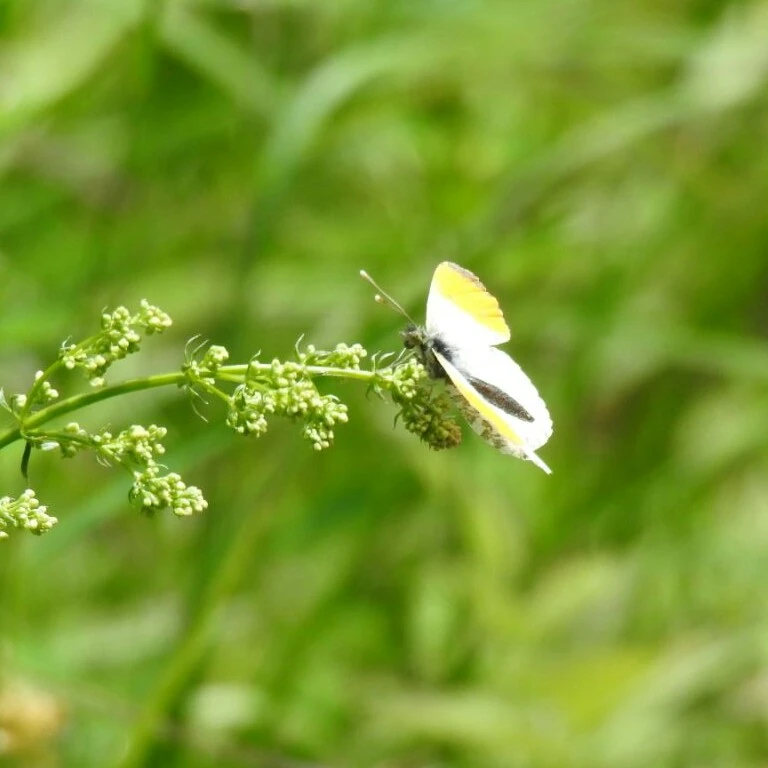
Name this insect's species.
Anthocharis cardamines
